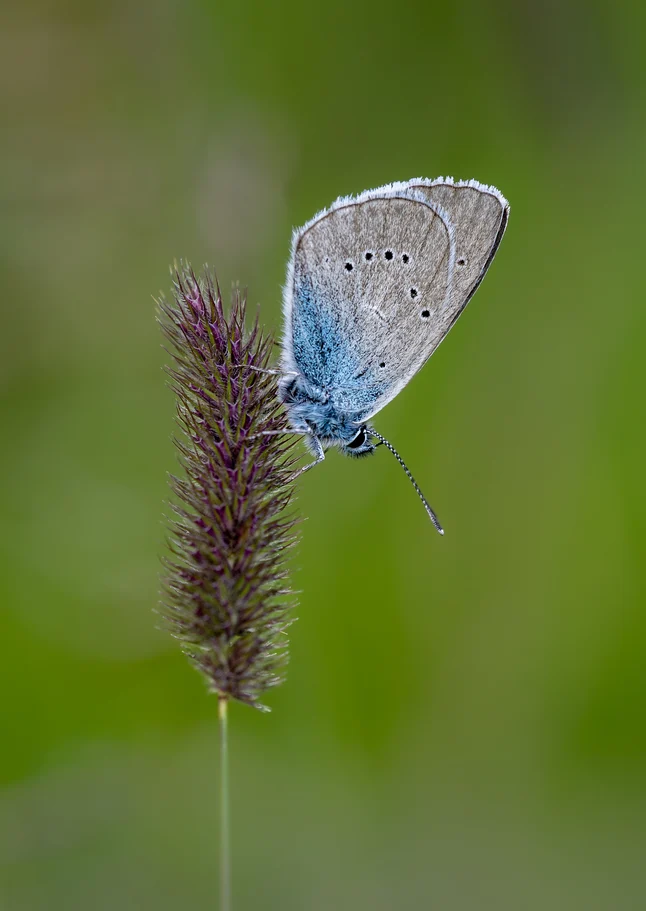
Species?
Cyaniris semiargus
